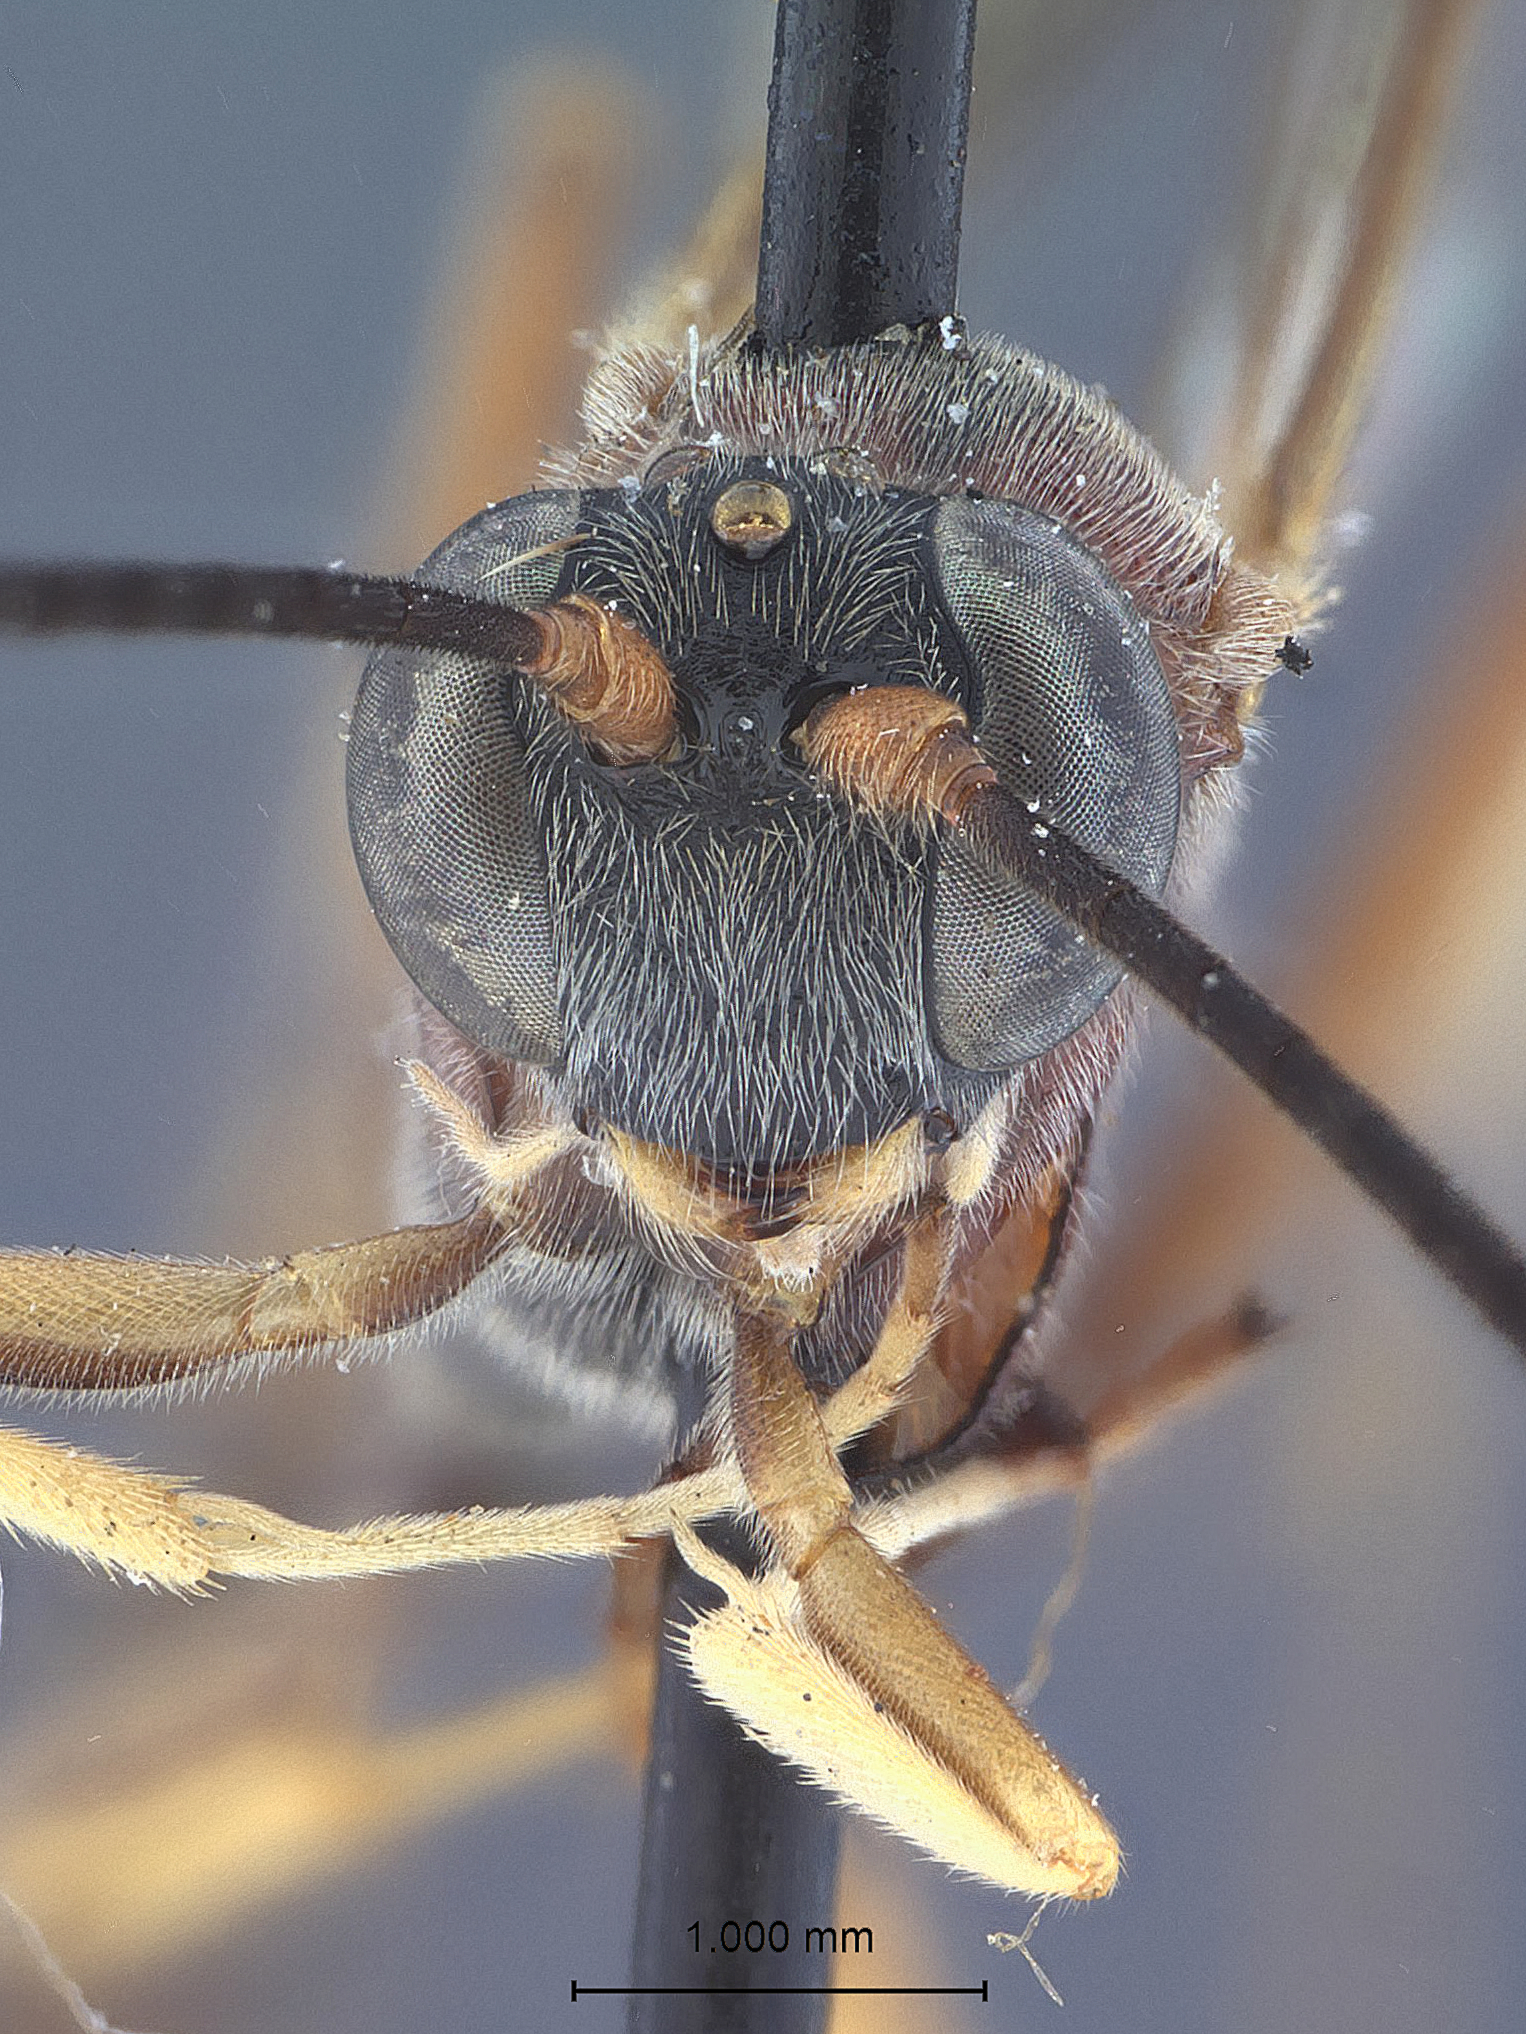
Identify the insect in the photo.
Campoplegidea rufescens
